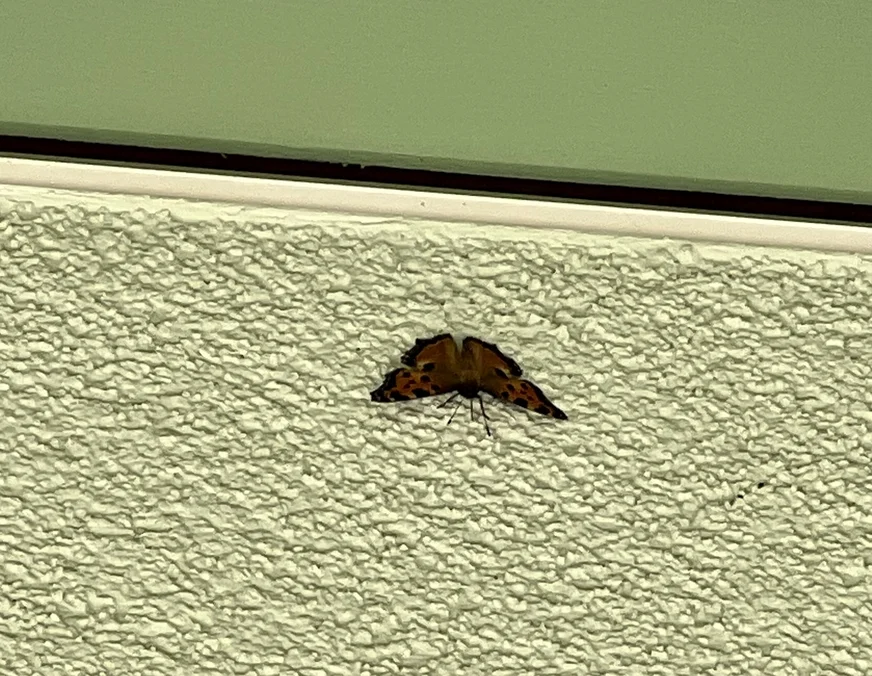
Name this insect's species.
Nymphalis polychloros
